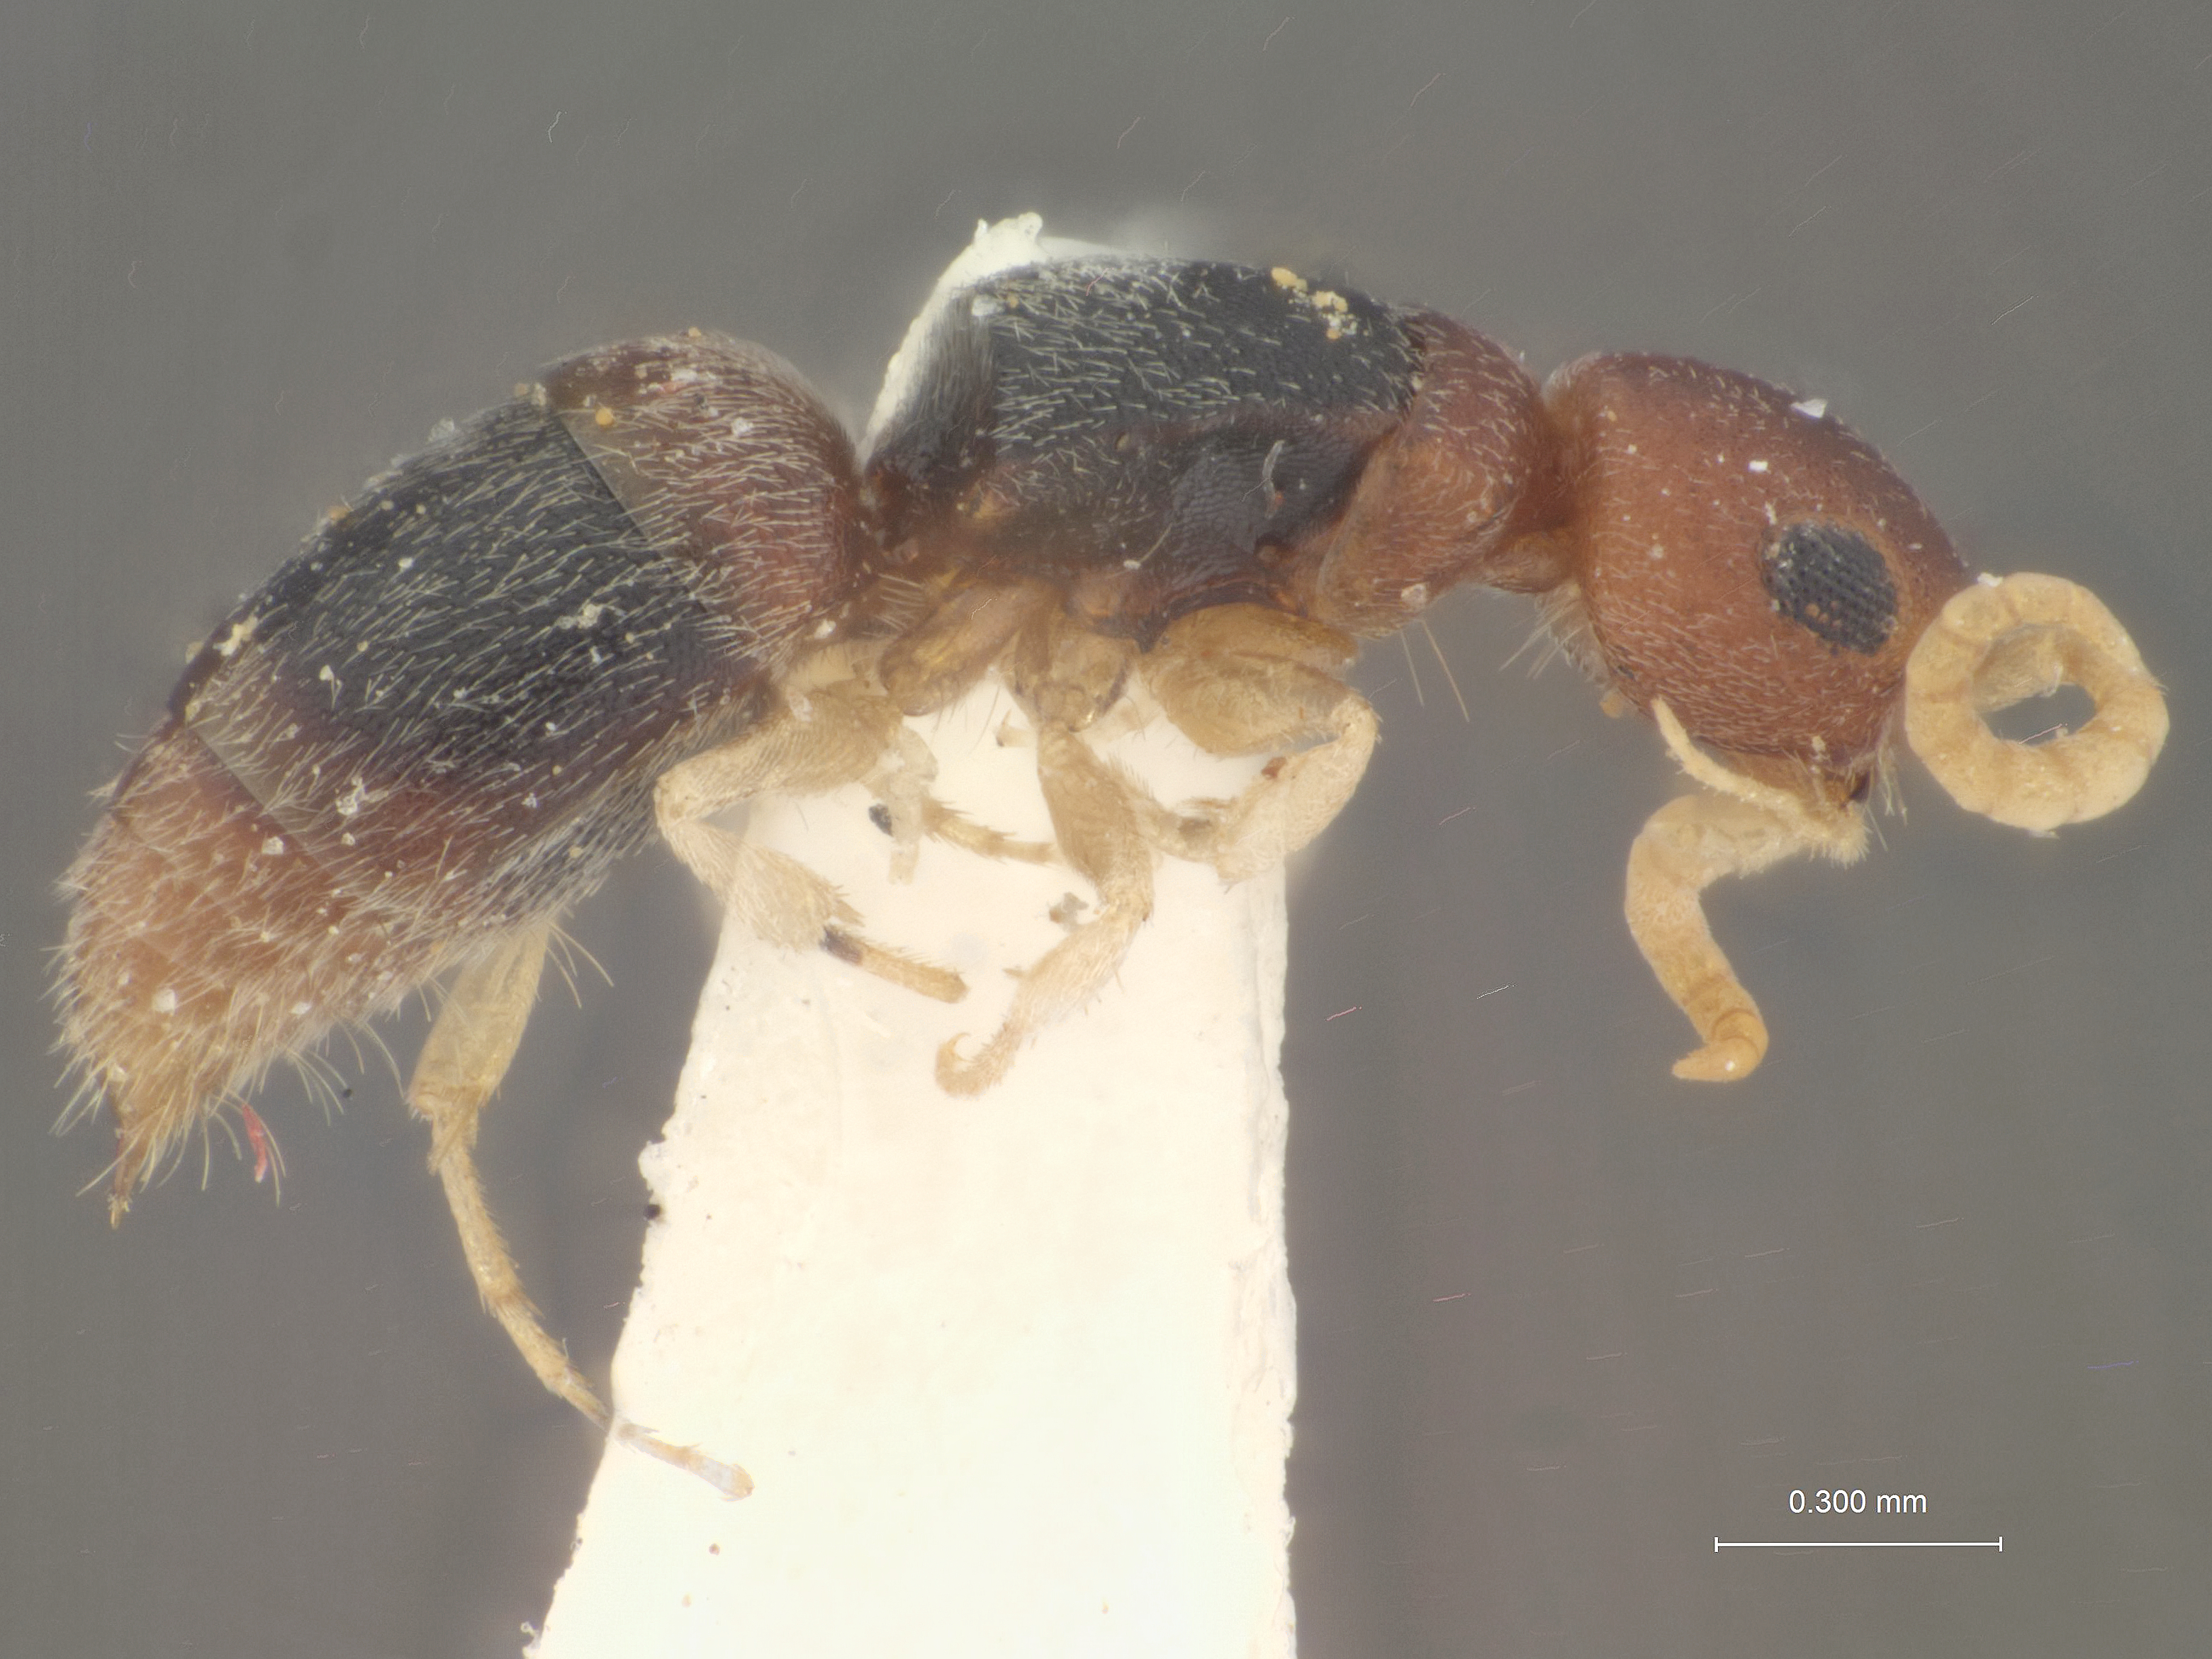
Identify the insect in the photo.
Kudakrumia mirabilis
